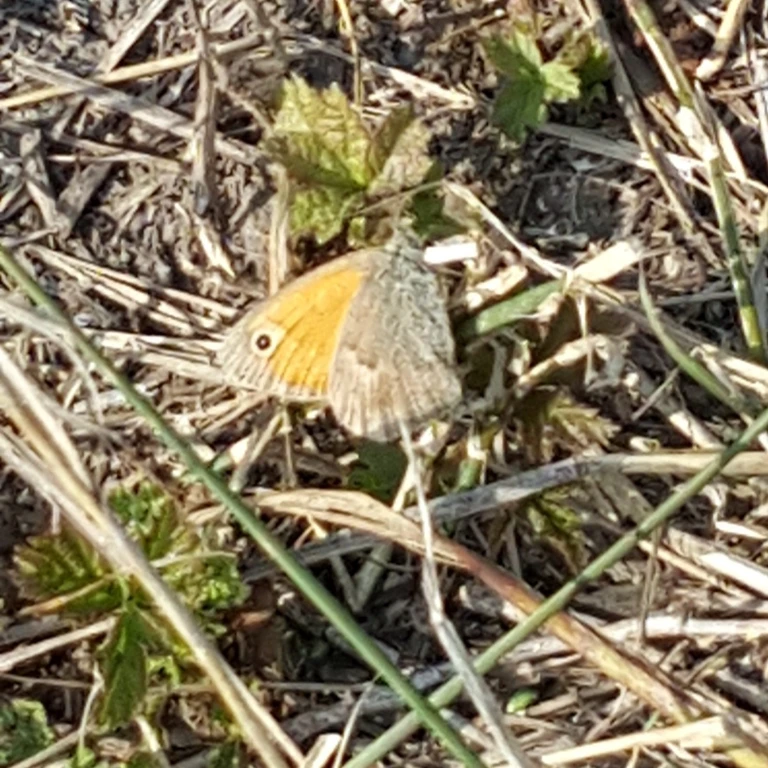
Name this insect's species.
Coenonympha pamphilus
